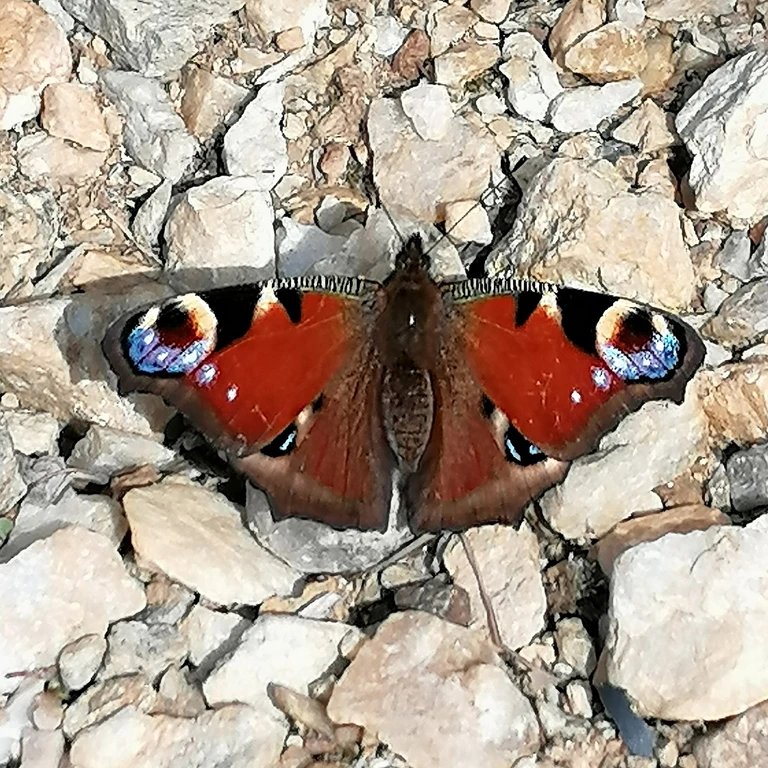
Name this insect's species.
Aglais io
